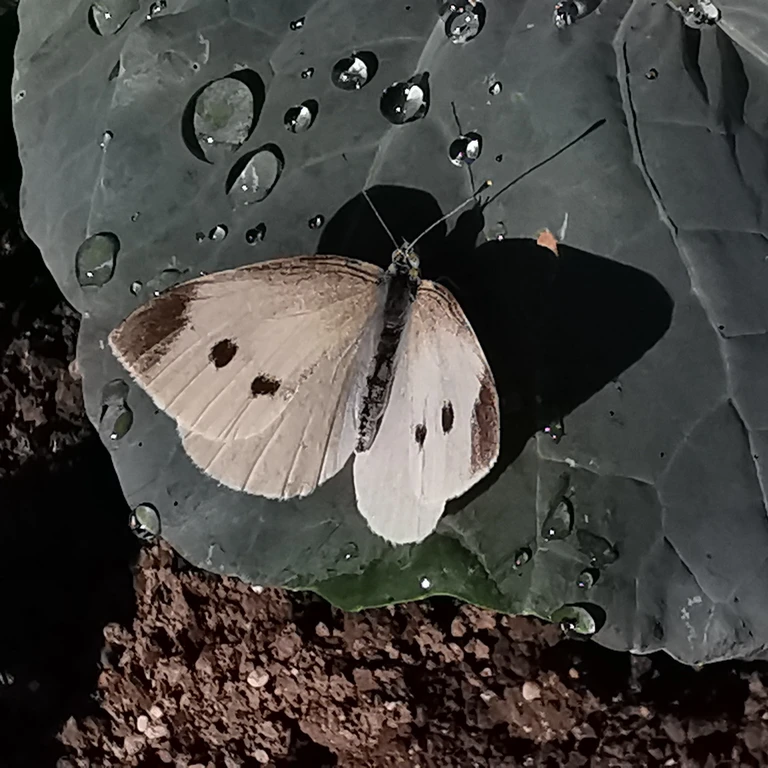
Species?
Pieris rapae
